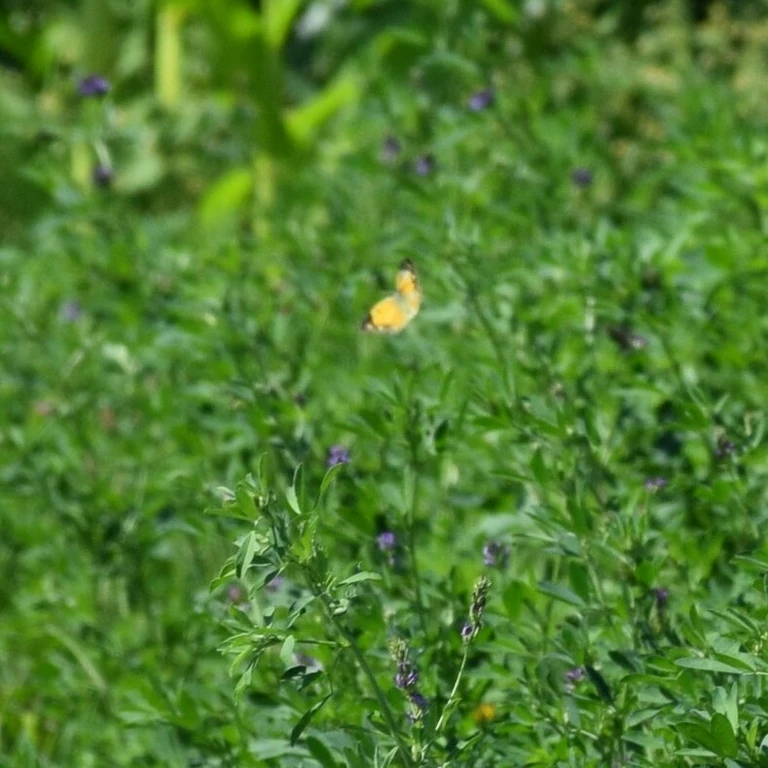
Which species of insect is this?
Colias croceus
